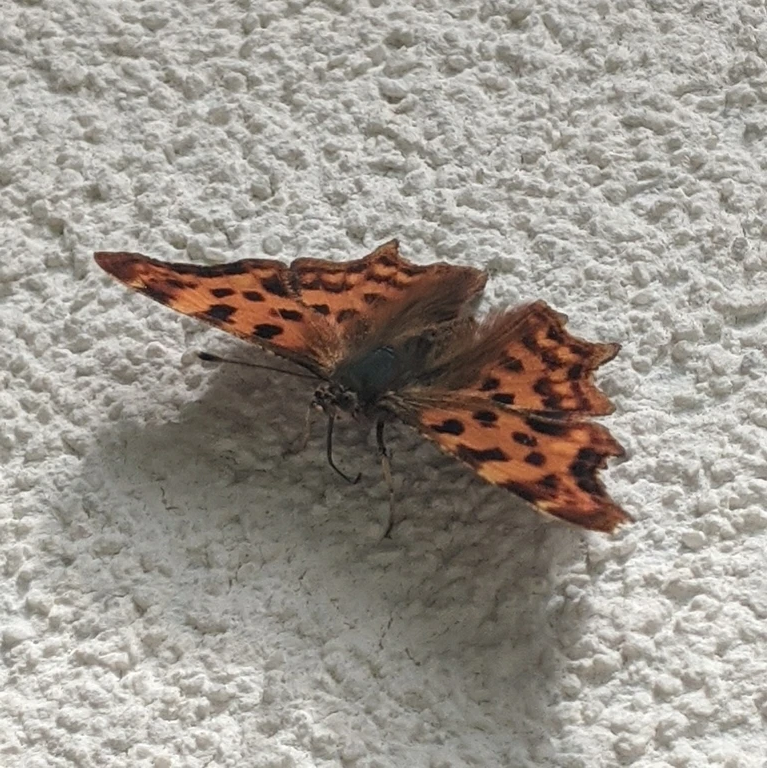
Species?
Polygonia c-album
